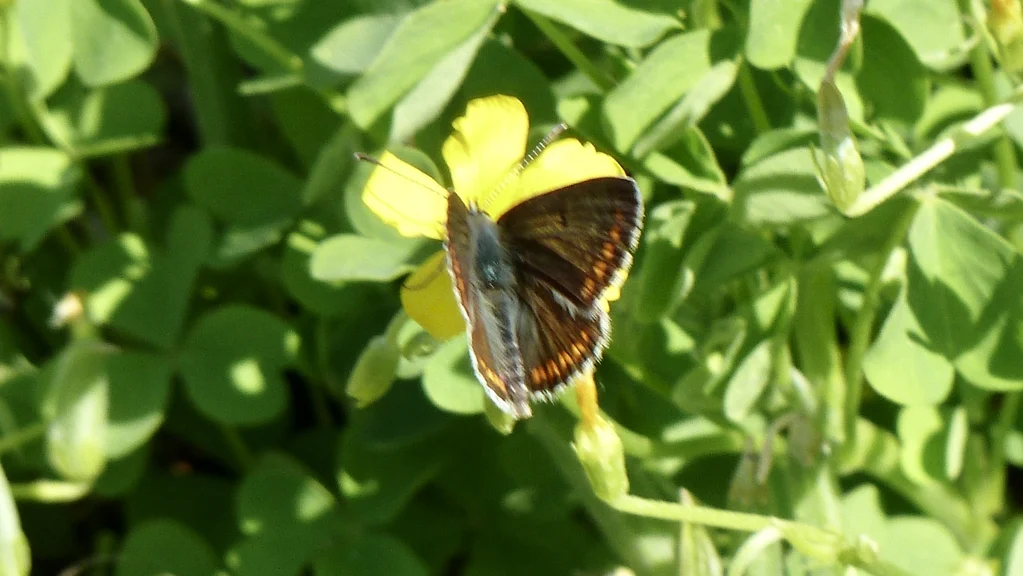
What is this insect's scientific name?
Aricia agestis/artaxerxes
